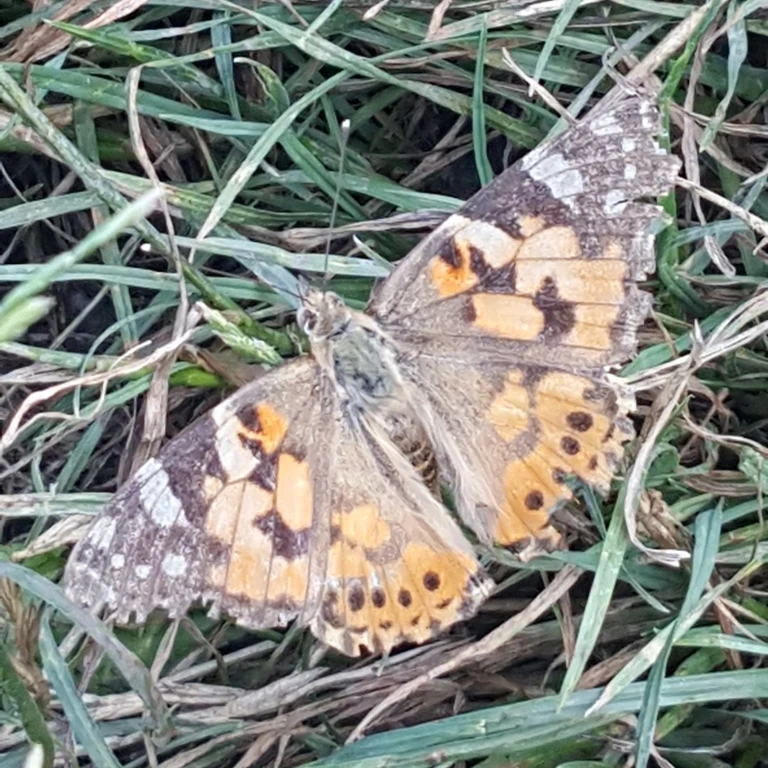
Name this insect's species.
Vanessa cardui
